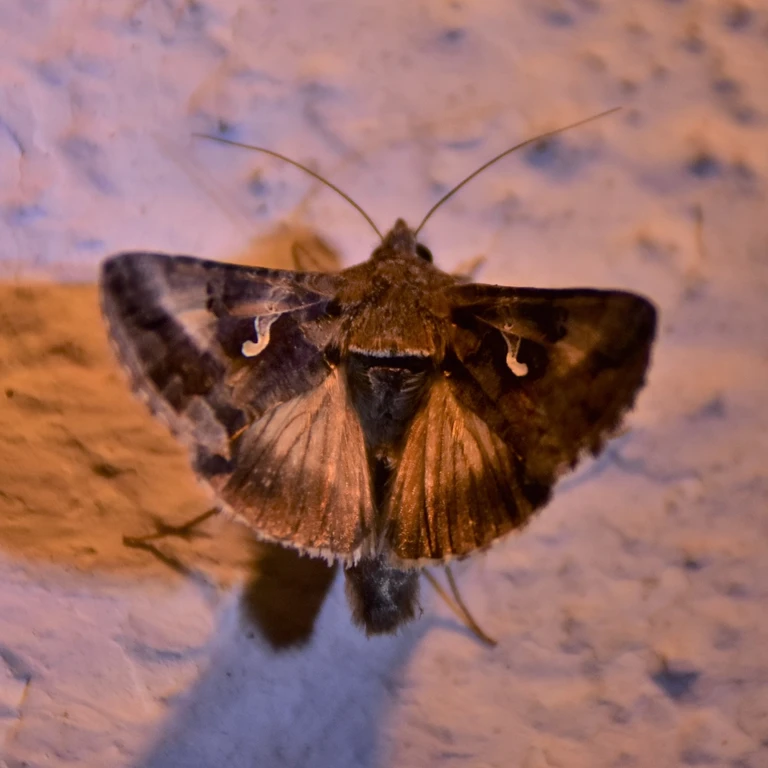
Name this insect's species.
Autographa gamma
